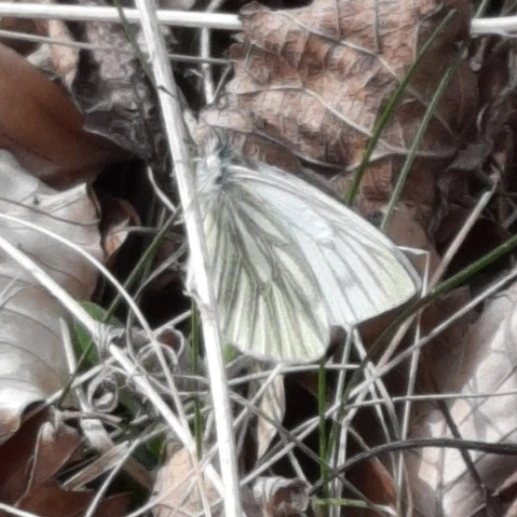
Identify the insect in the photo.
Pieris napi
